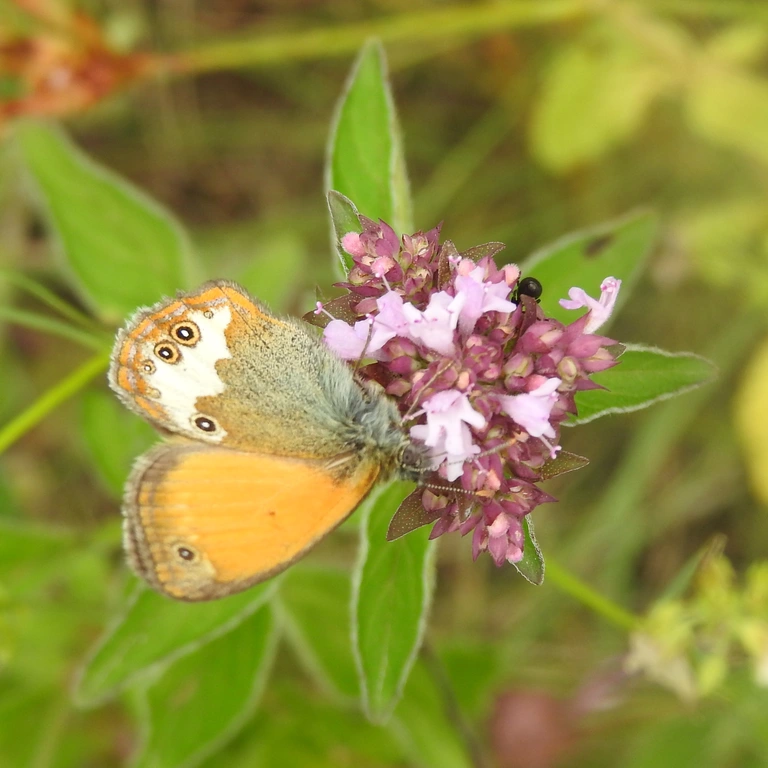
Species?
Coenonympha arcania
